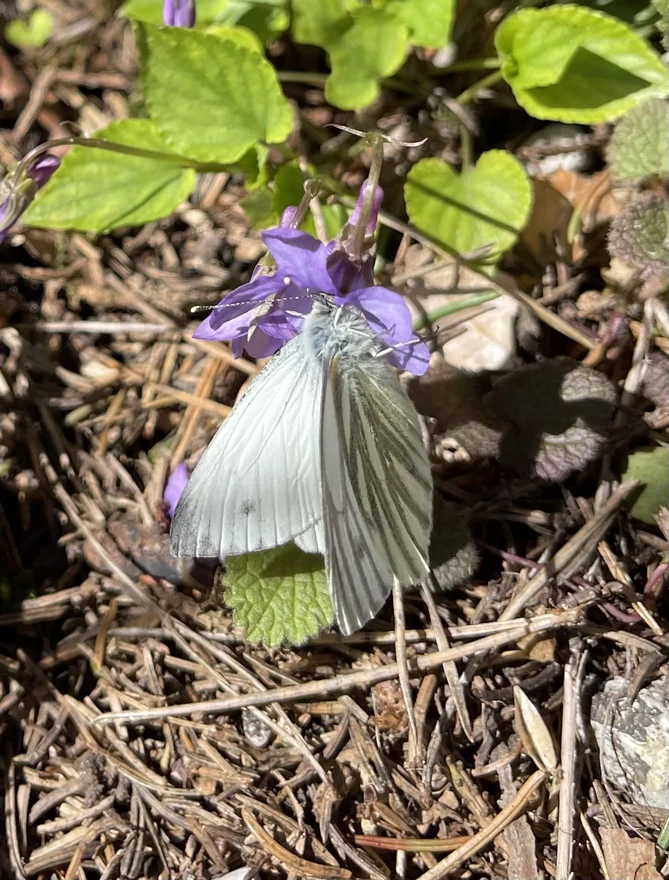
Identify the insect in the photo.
Pieris napi
